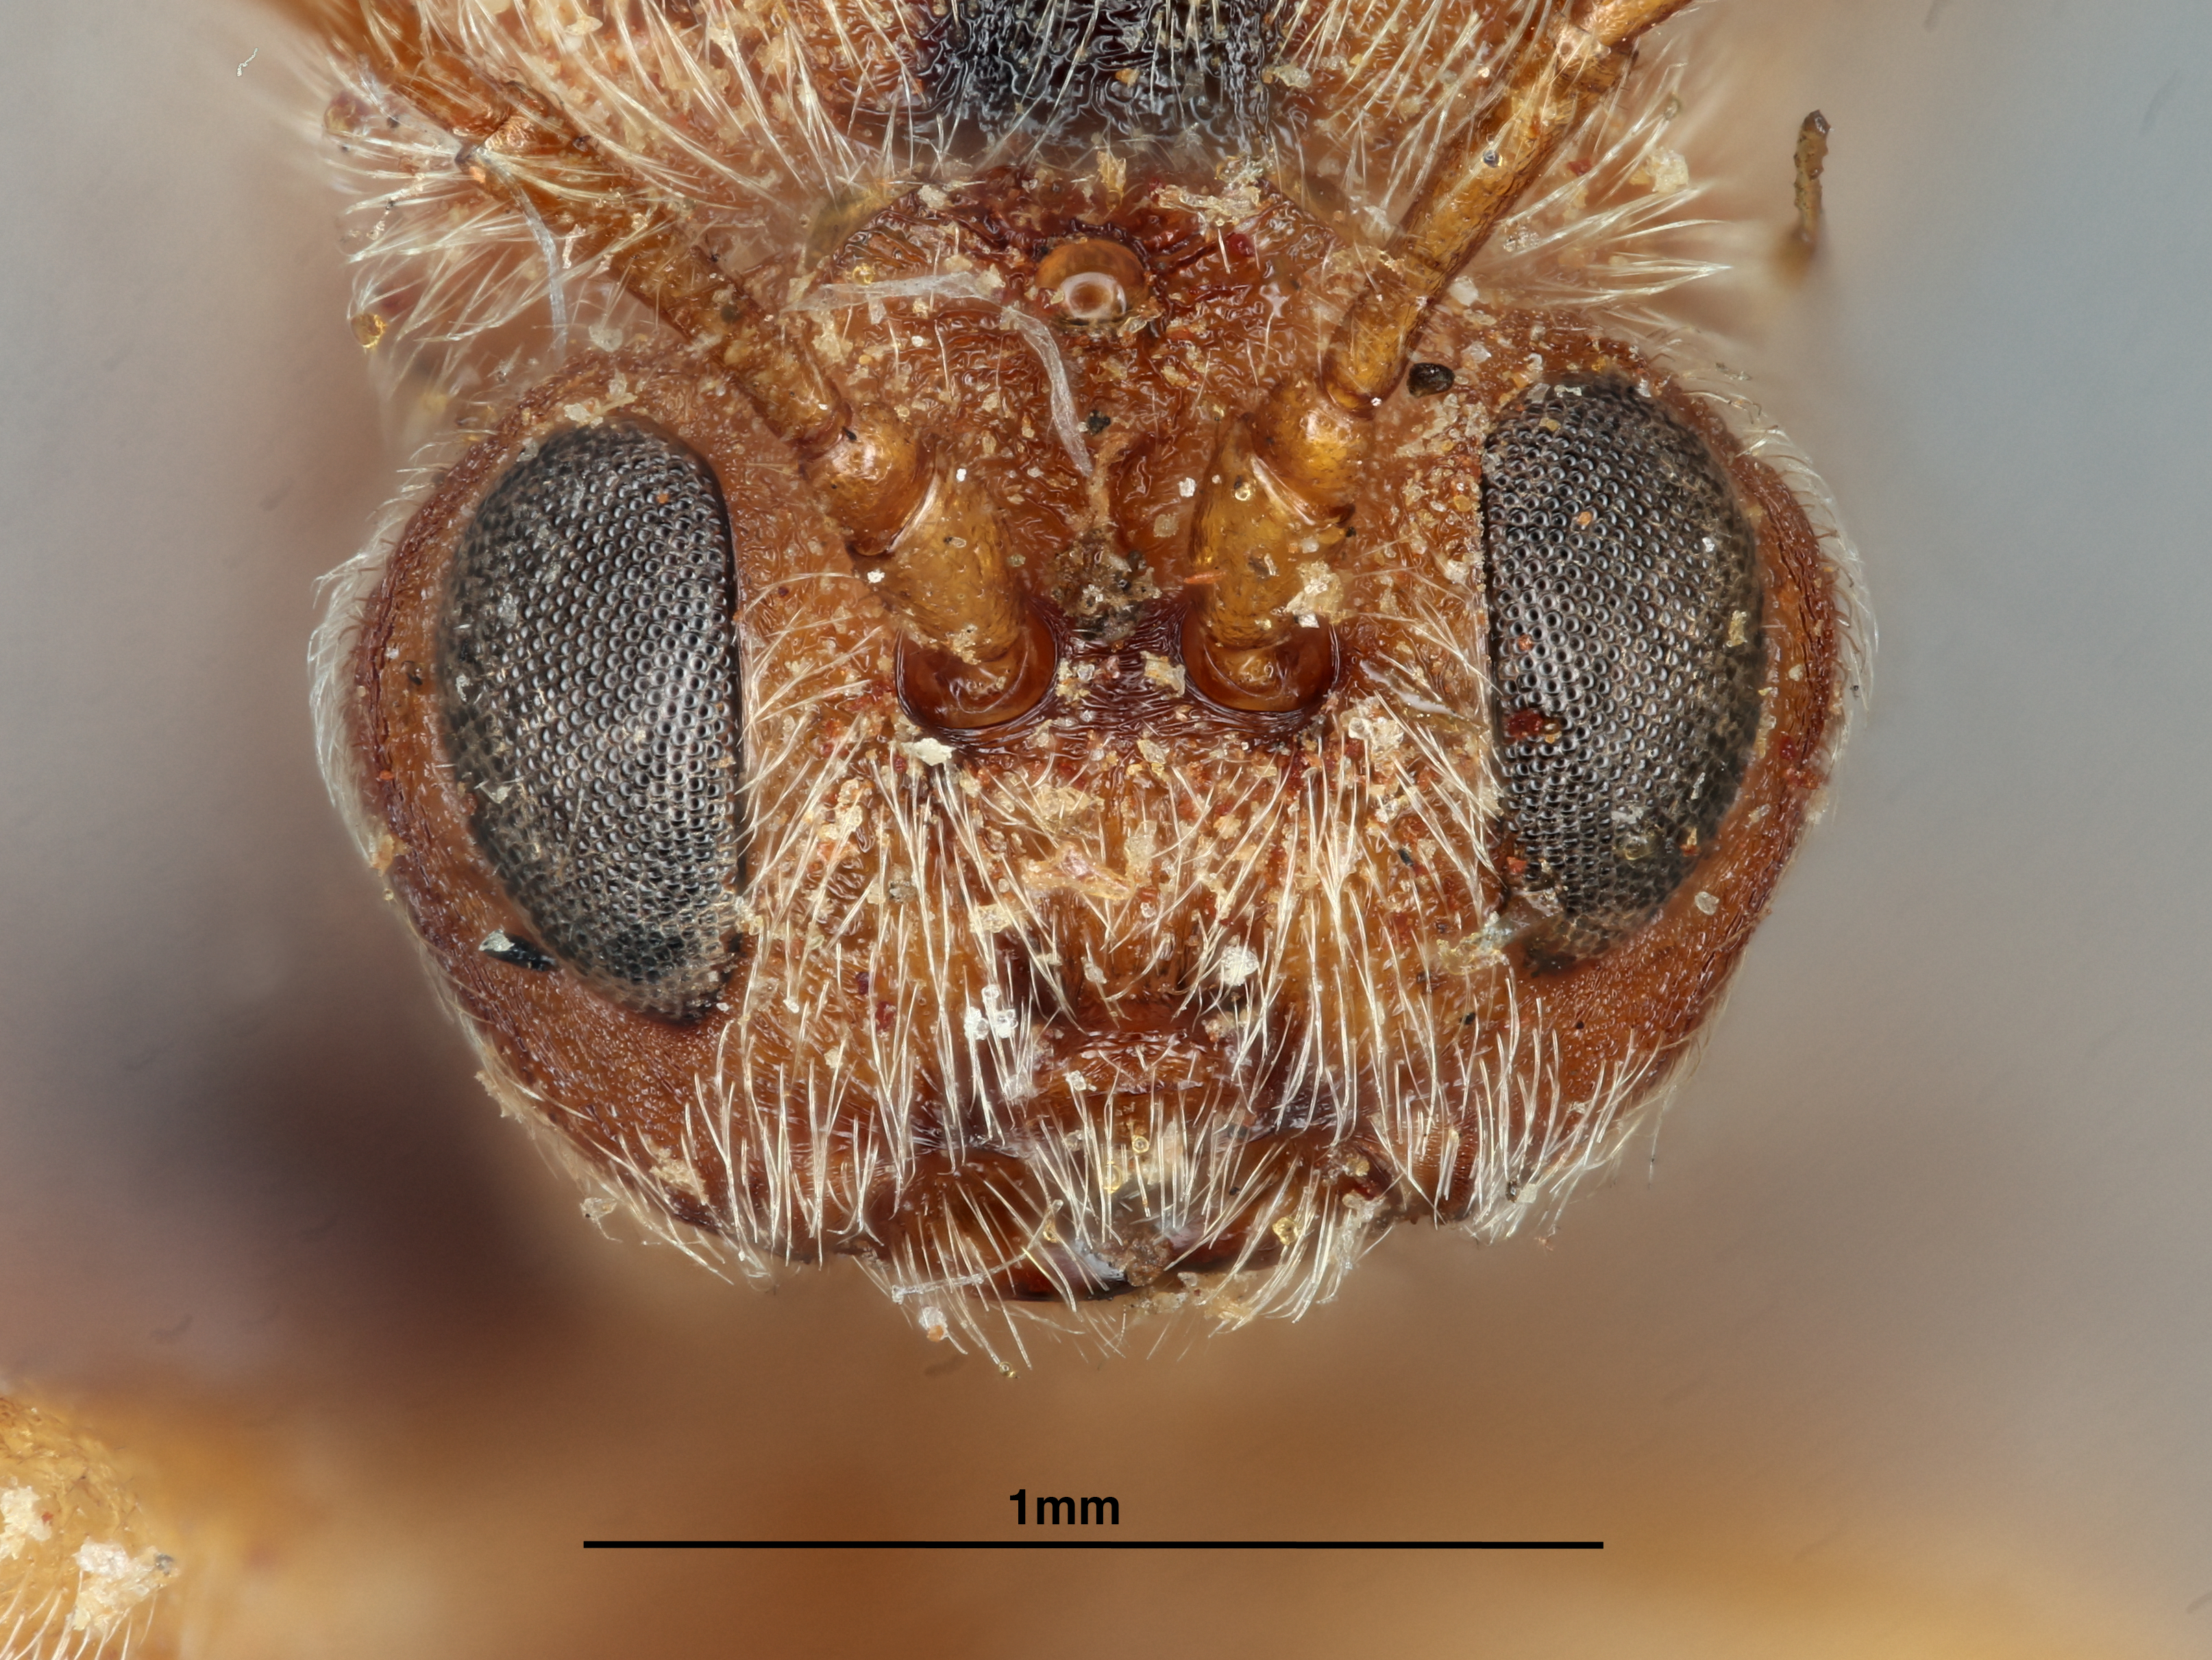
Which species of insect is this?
Synergus mexicana
